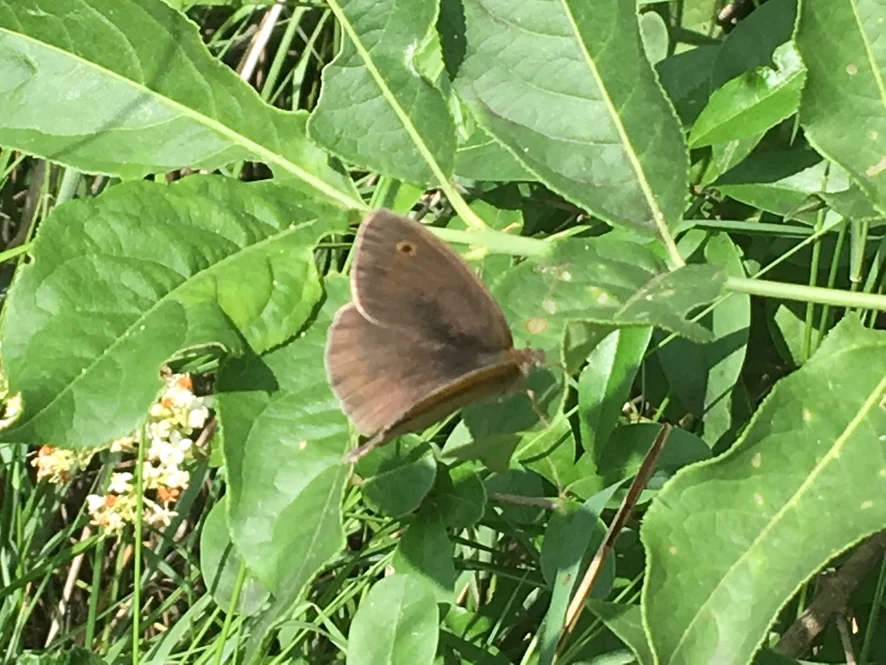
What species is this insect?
Maniola jurtina
